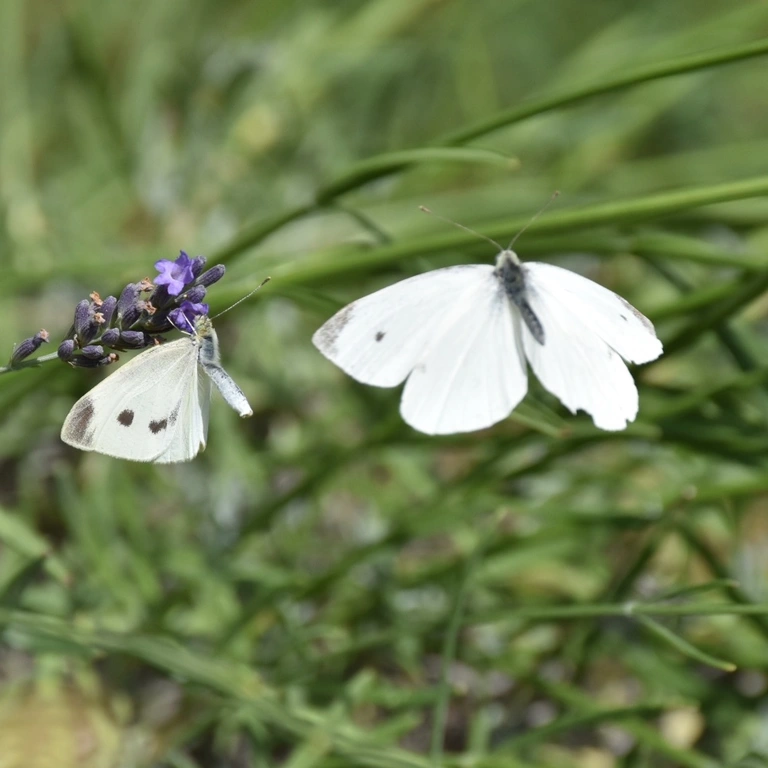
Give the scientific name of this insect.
Pieris rapae
